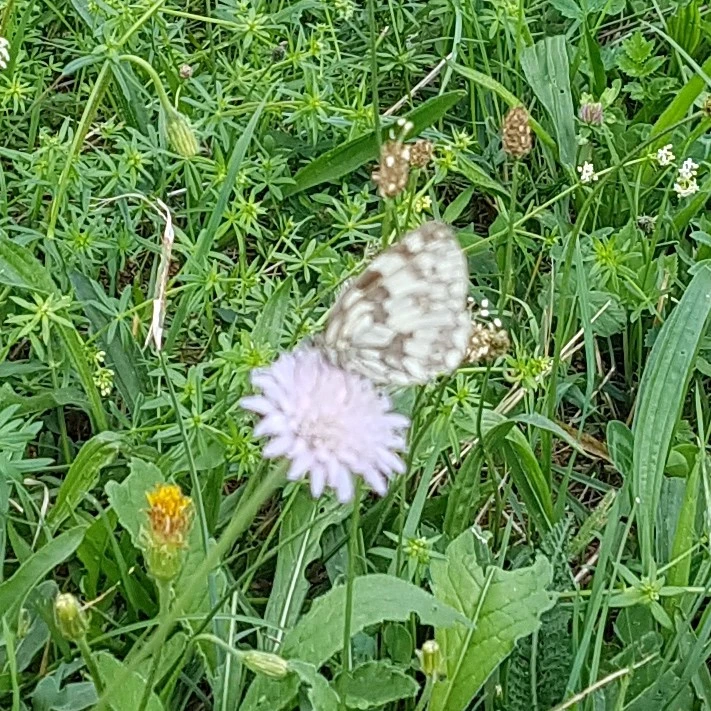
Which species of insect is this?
Melanargia galathea
